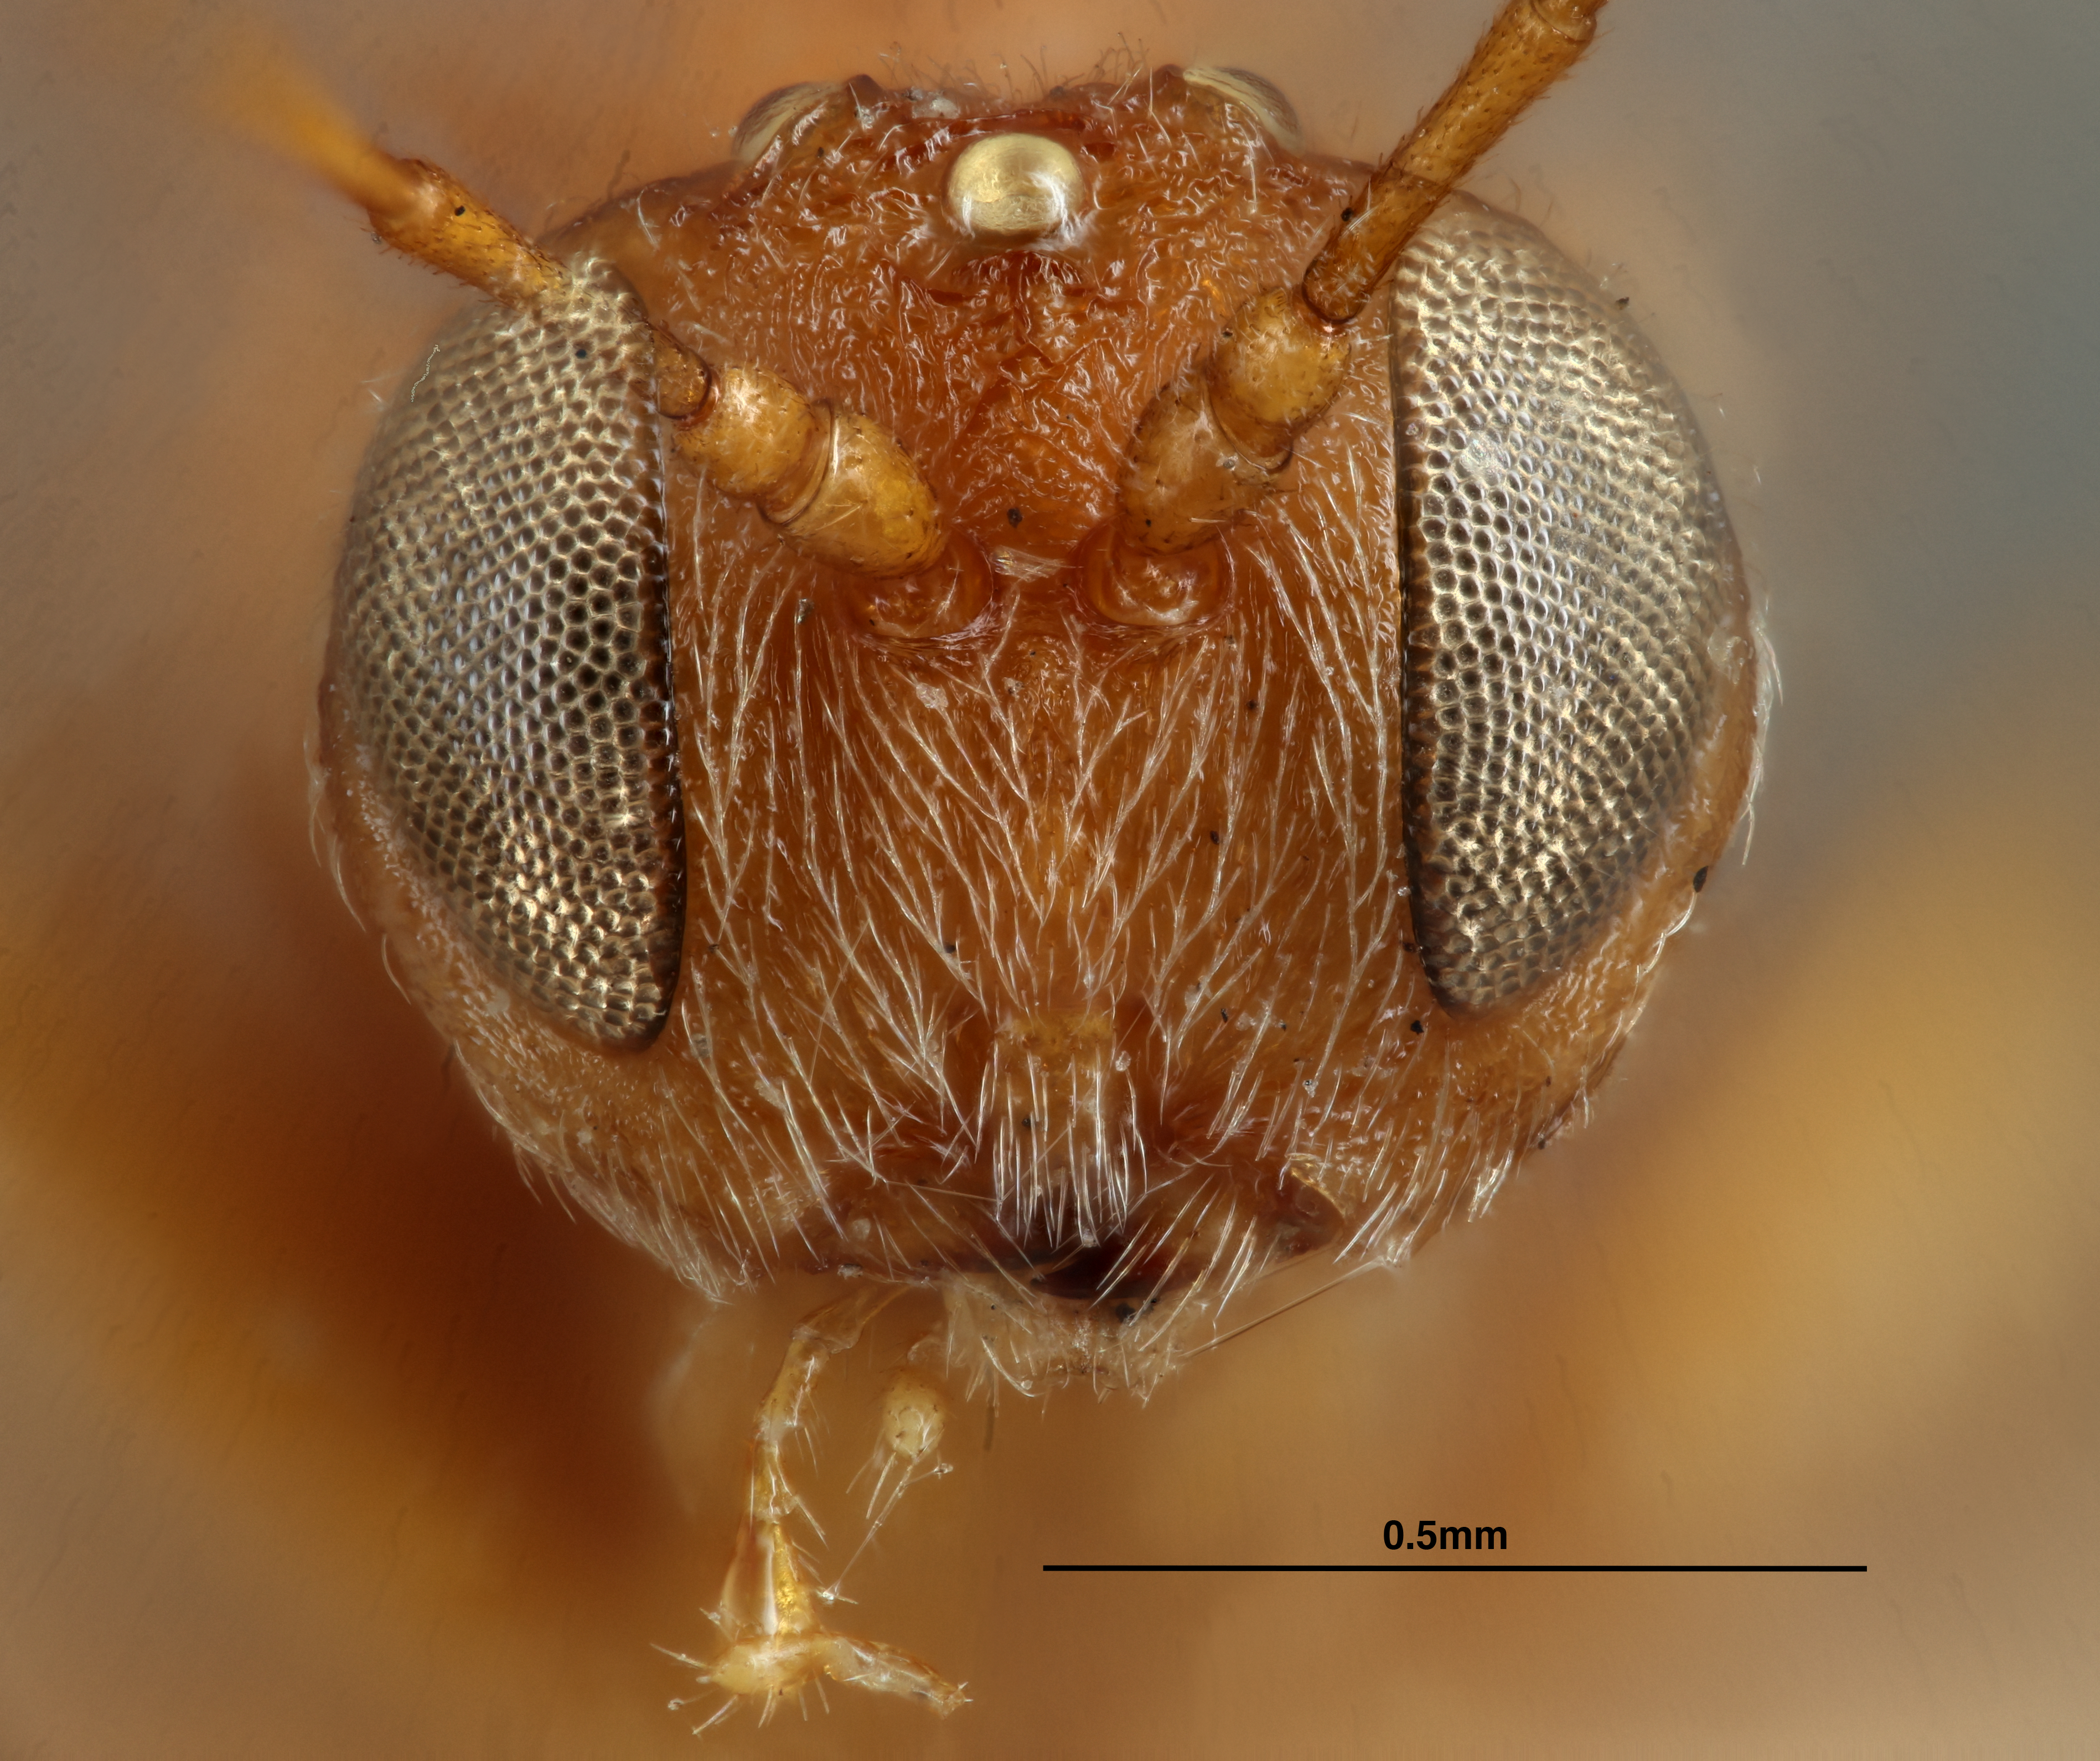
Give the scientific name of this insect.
Andricus stramineus
